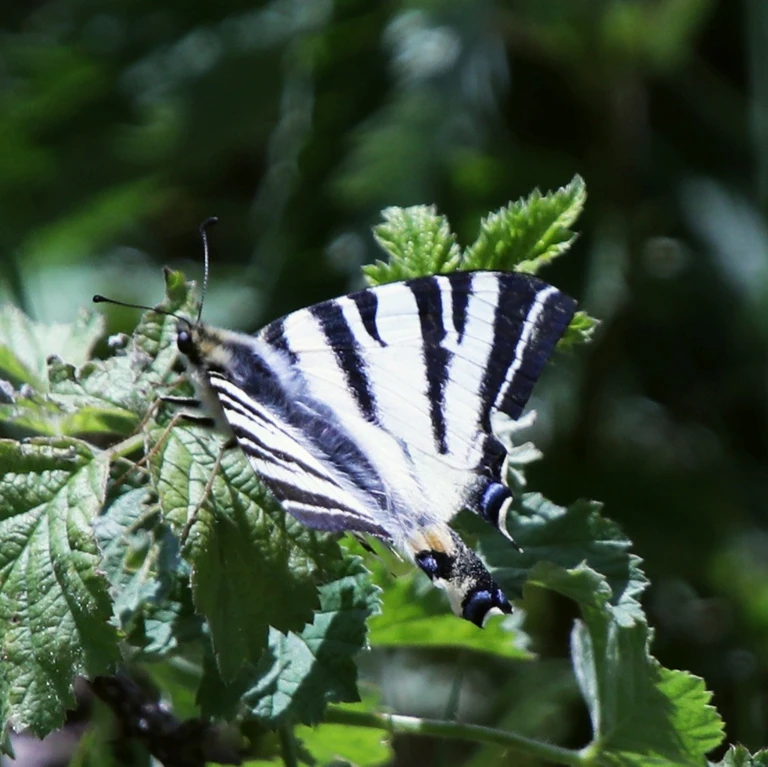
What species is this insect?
Iphiclides podalirius
